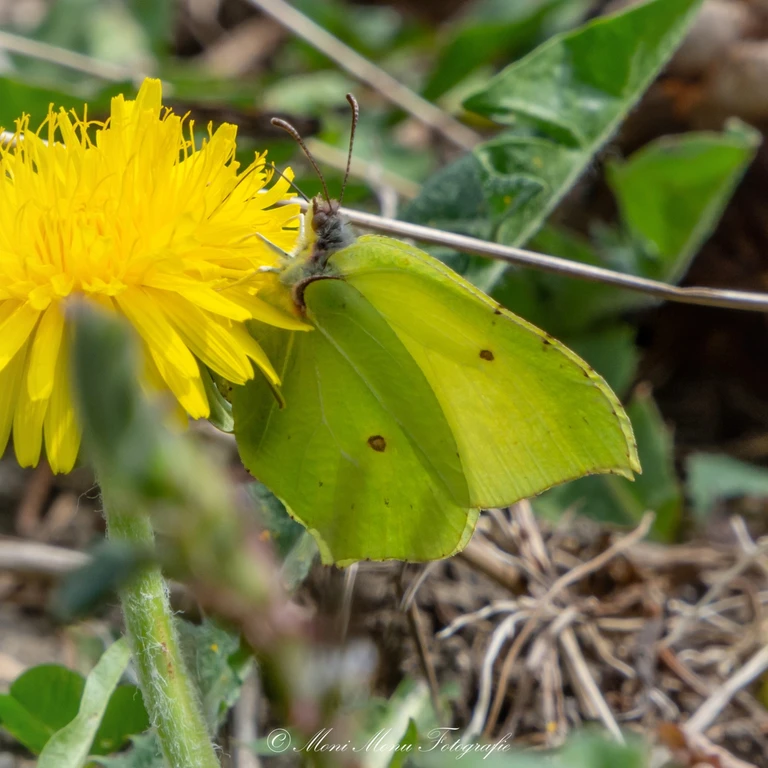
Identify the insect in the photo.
Gonepteryx rhamni
